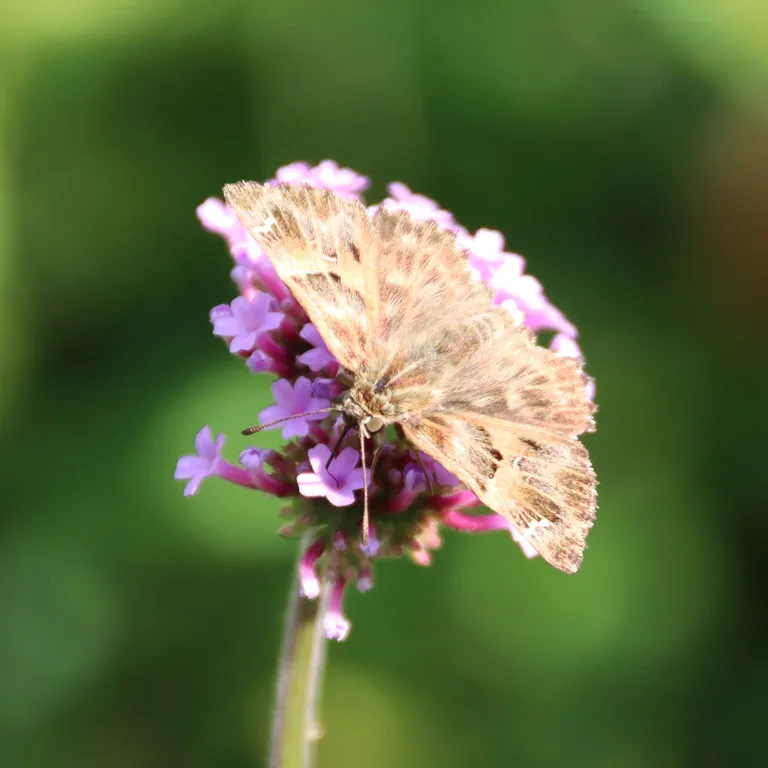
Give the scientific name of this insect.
Carcharodus alceae
